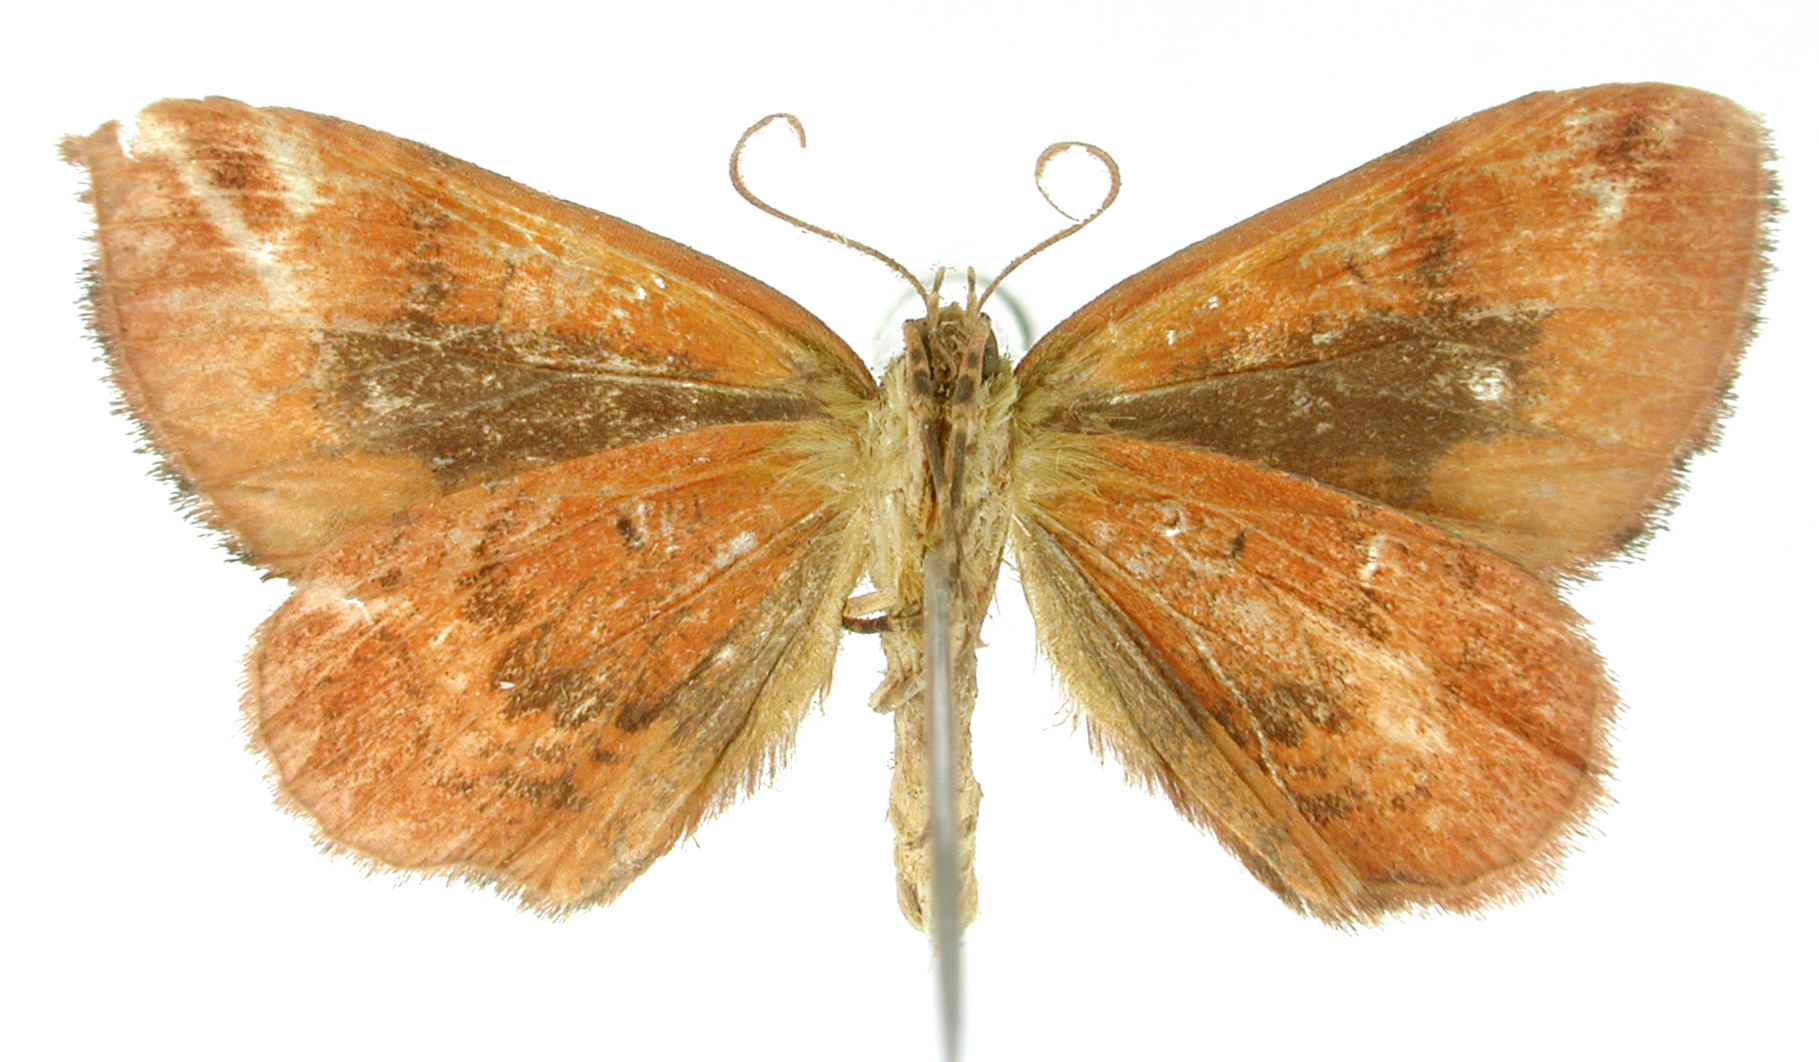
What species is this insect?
Eriopygidia daphne
